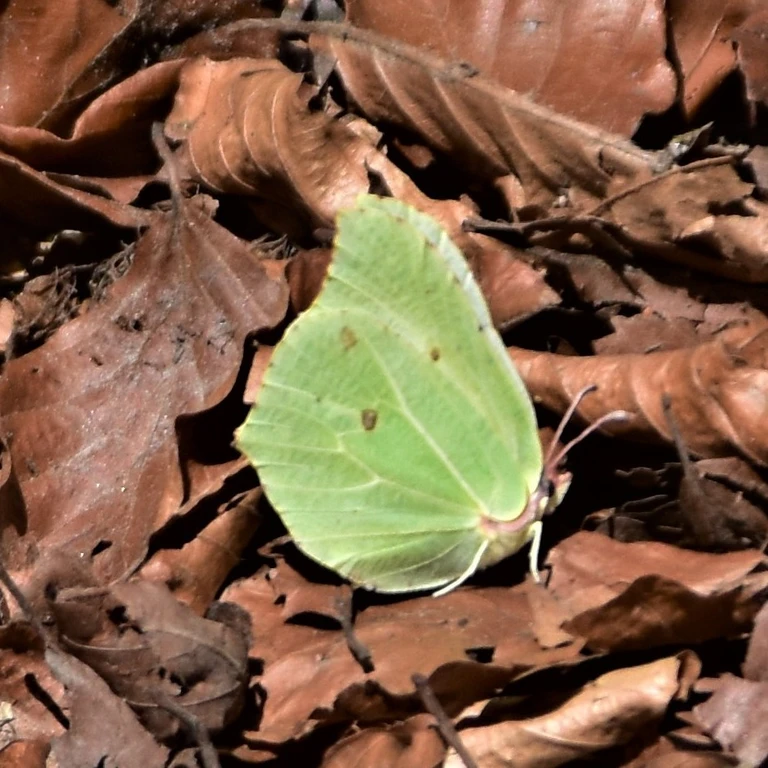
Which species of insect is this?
Gonepteryx rhamni
